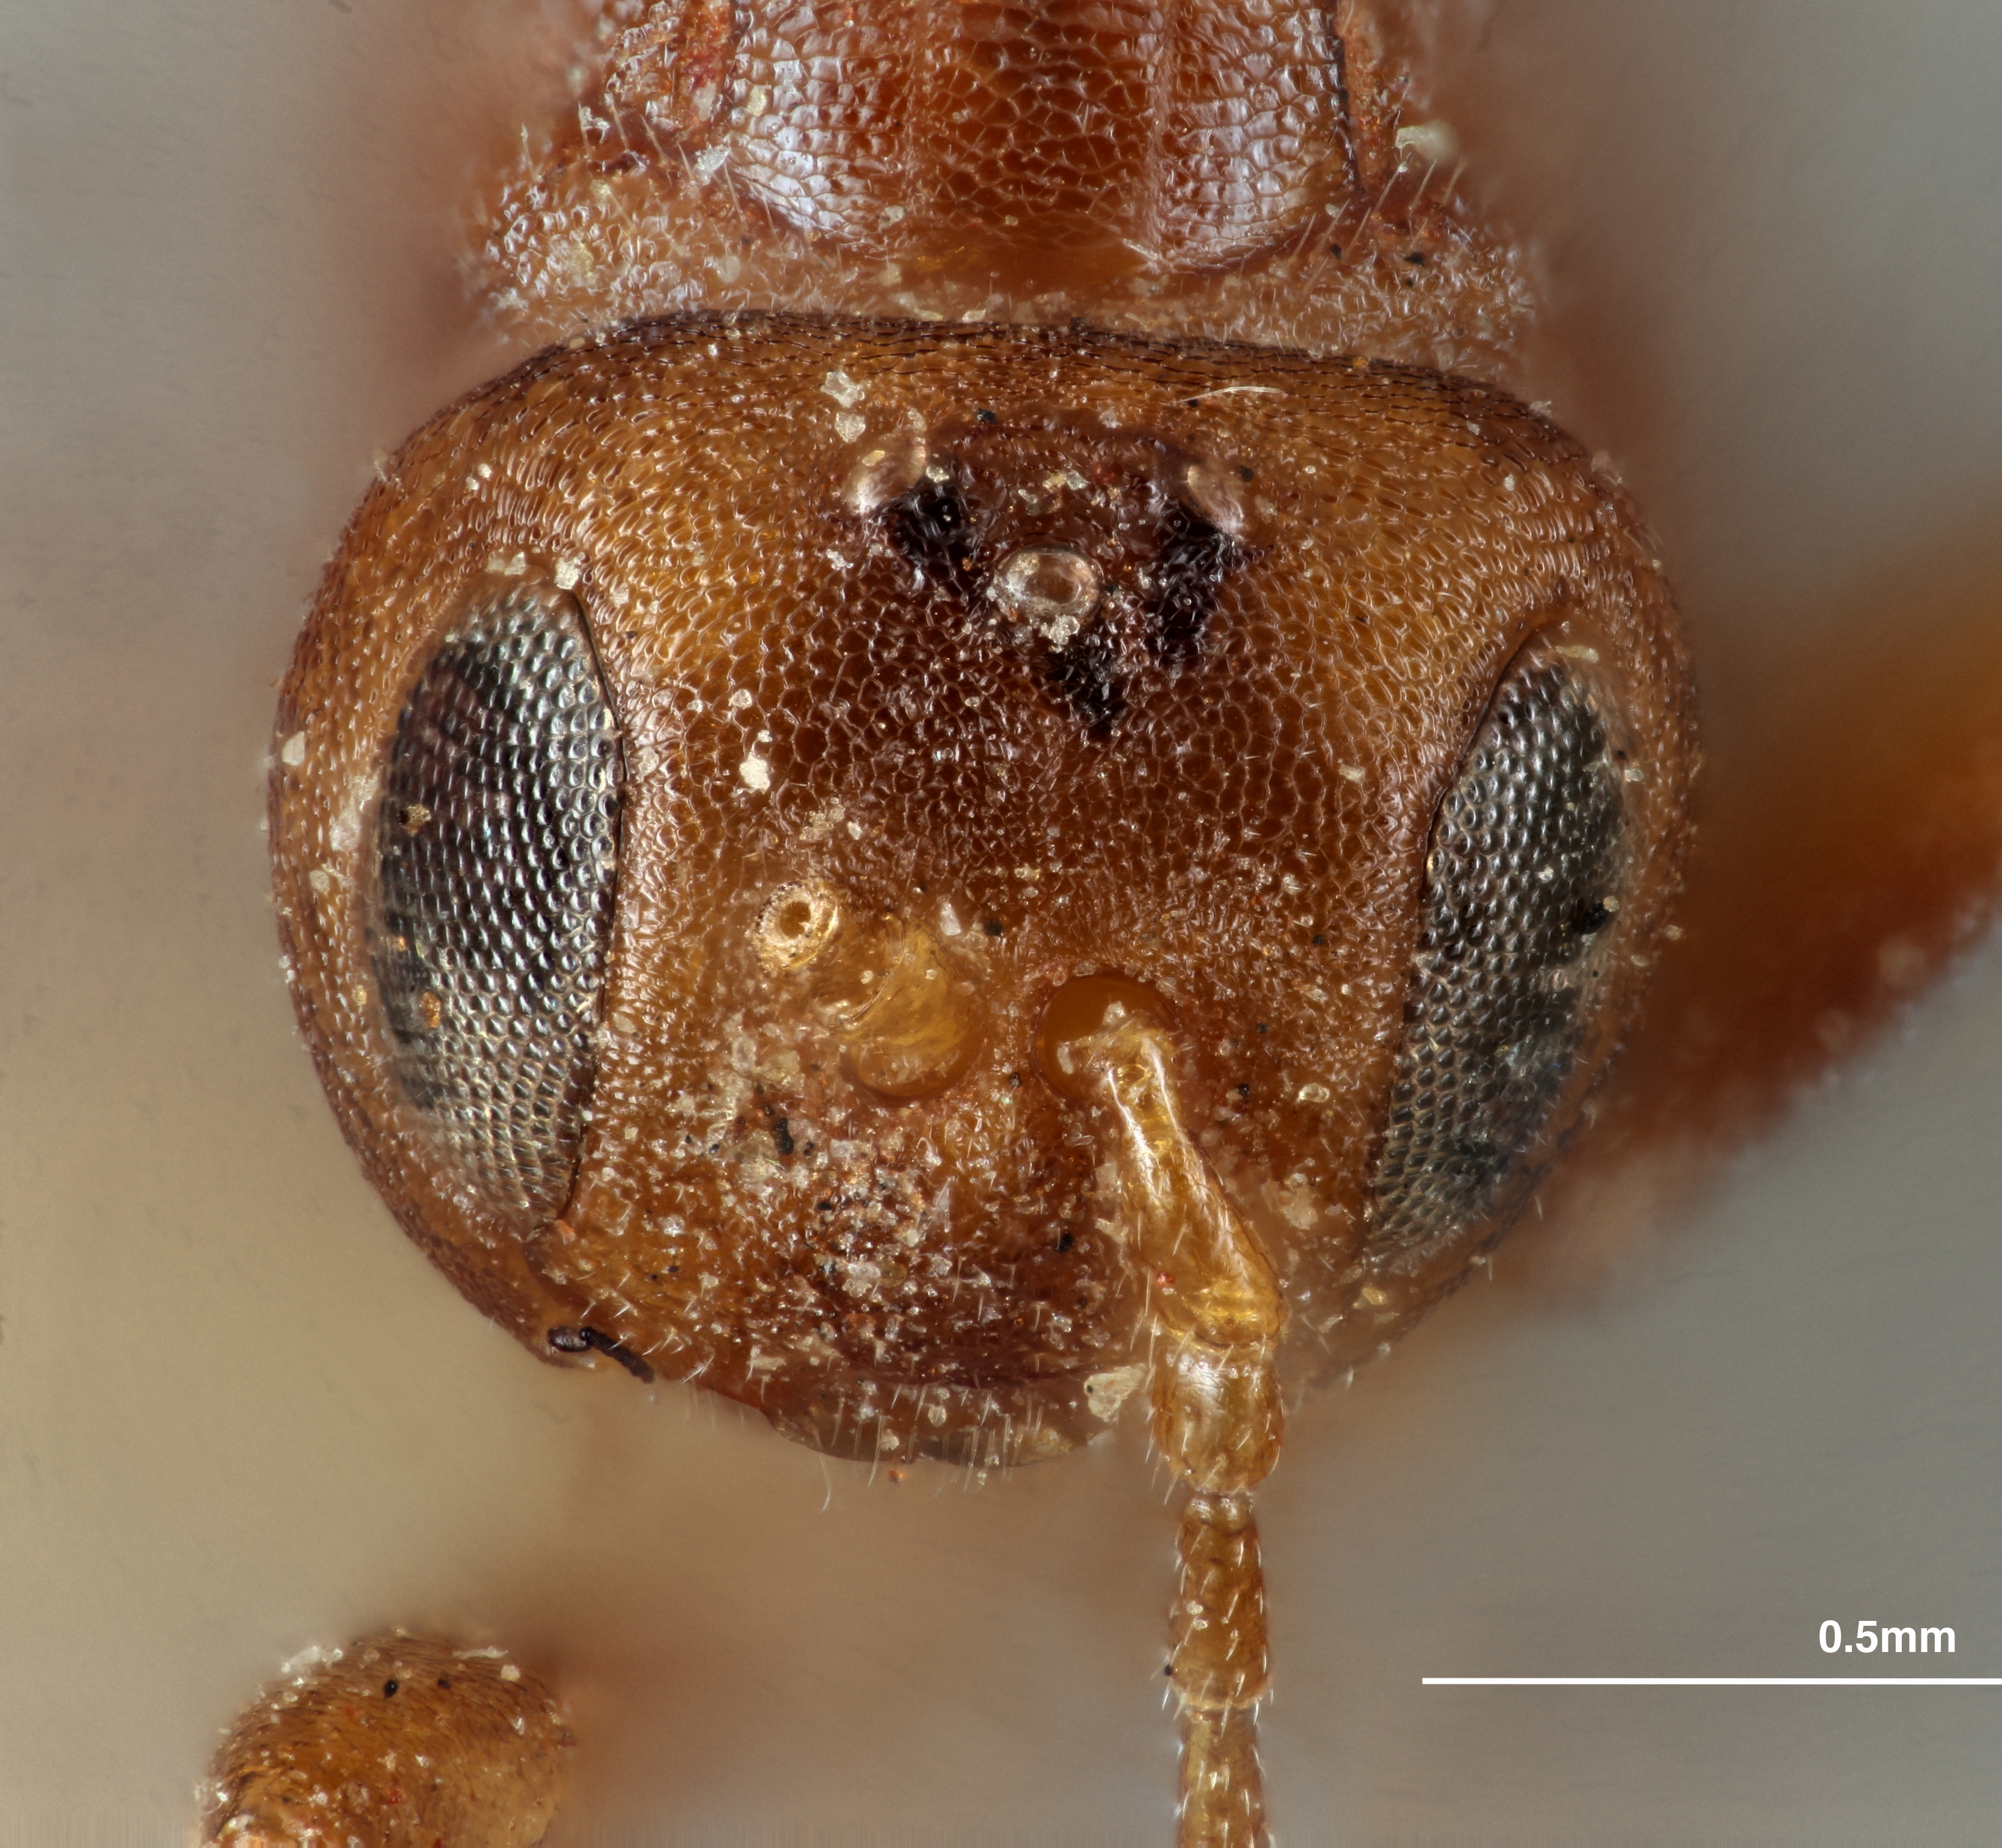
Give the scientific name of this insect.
Compsodryoxenus brunneus
